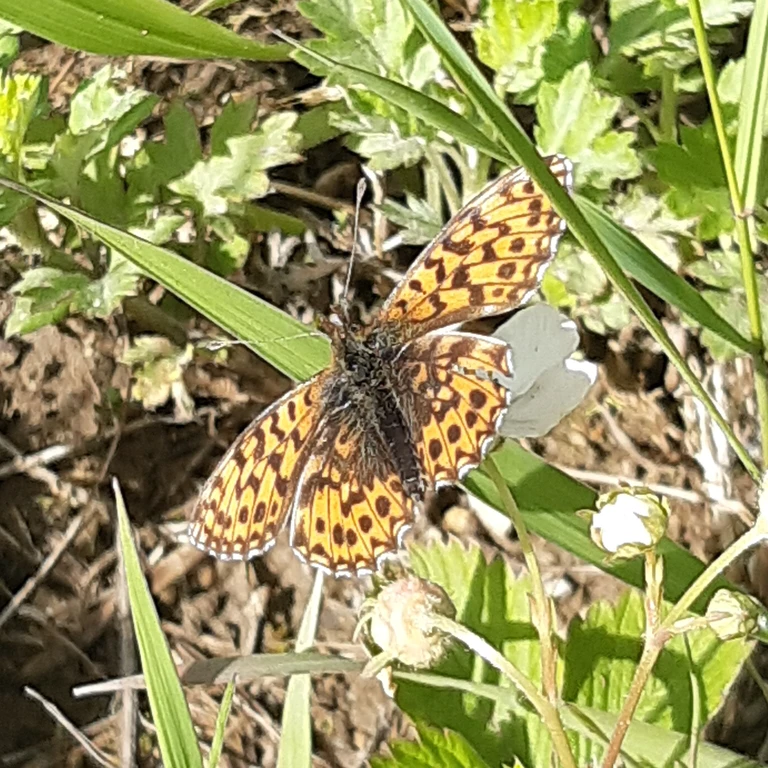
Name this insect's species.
Boloria dia
